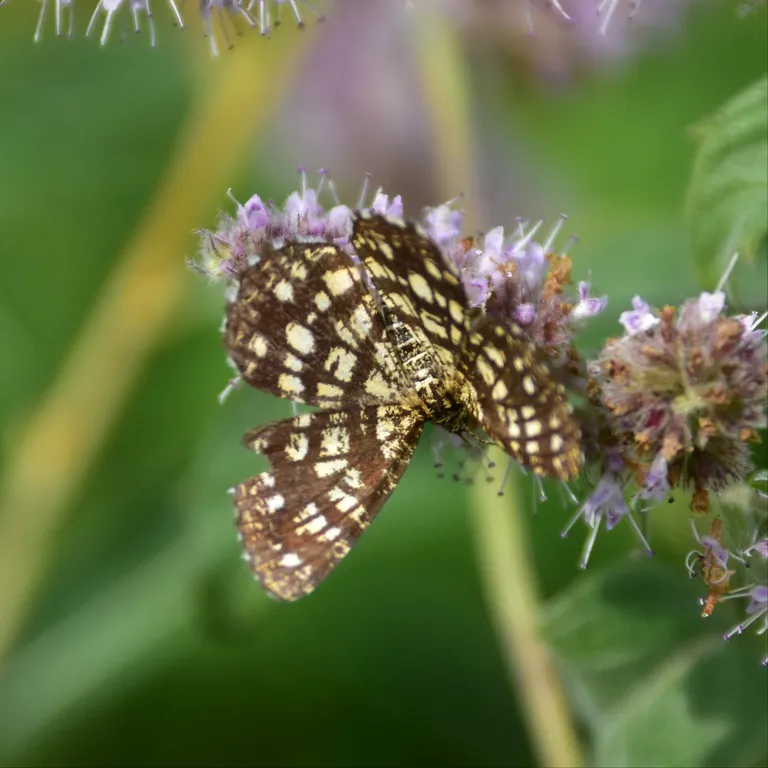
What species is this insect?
Chiasmia clathrata
